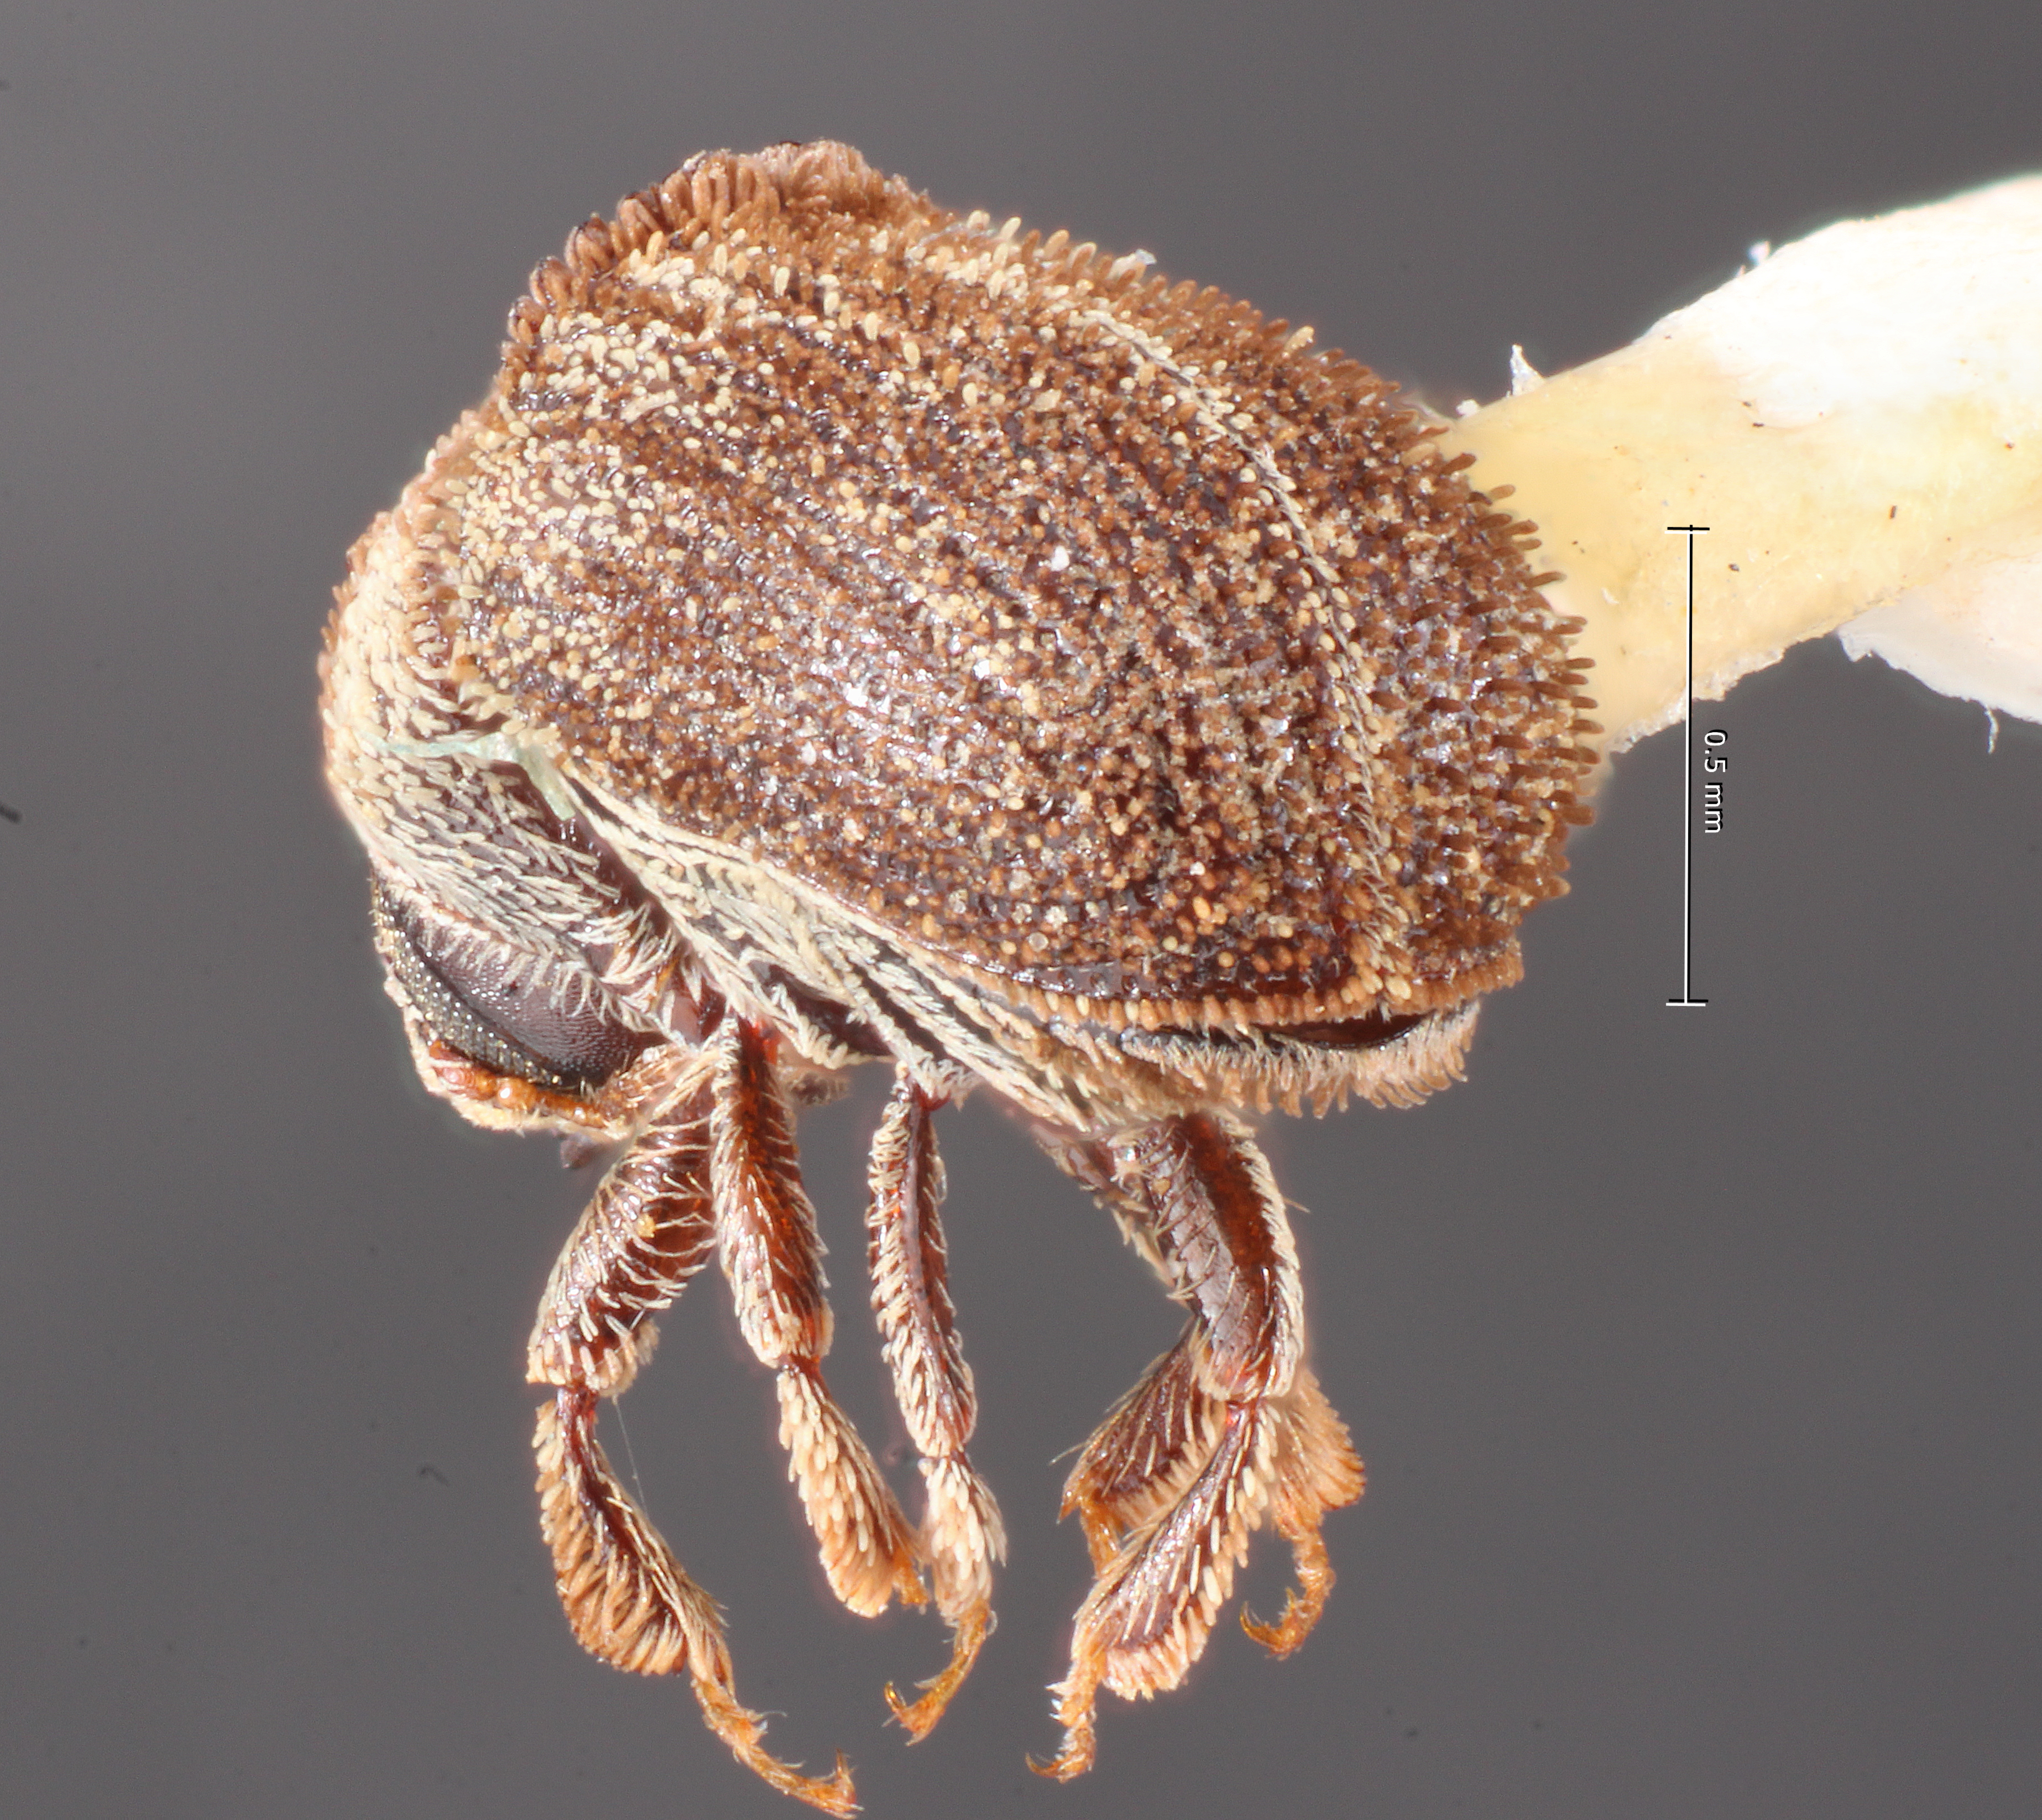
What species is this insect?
Renocis commixtus
